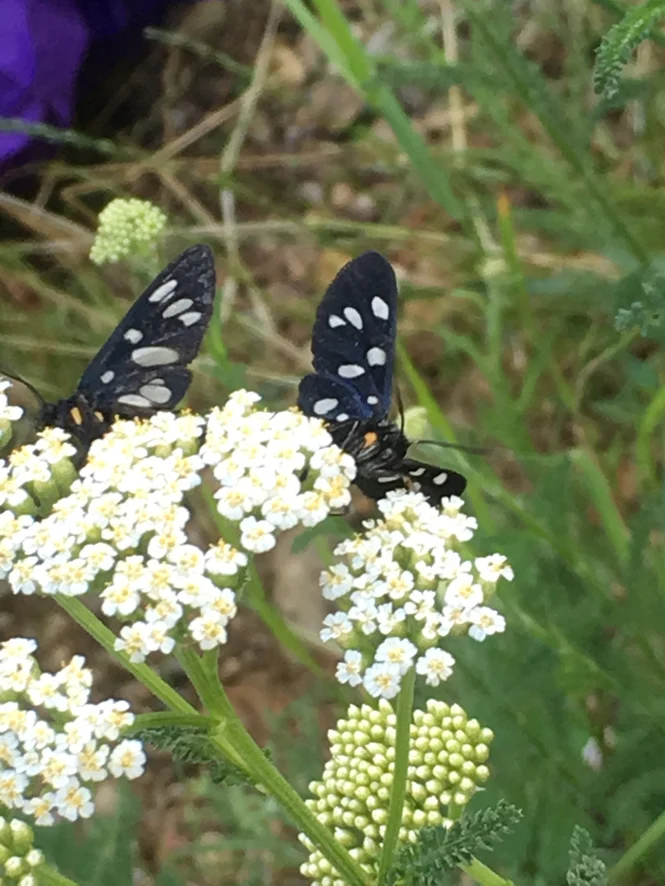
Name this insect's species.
Amata phegea
